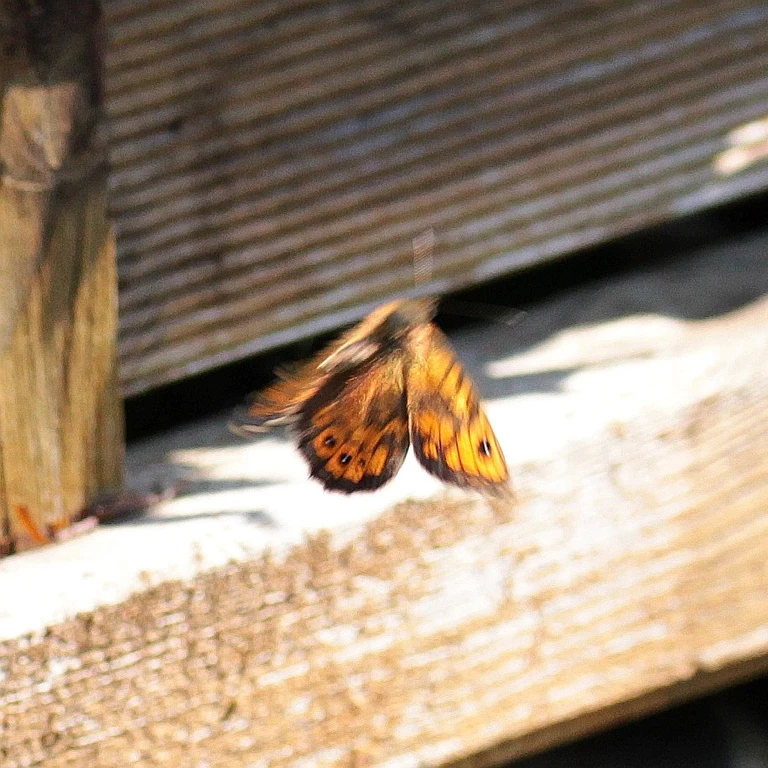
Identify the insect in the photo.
Lasiommata megera (also Pararge megera)
